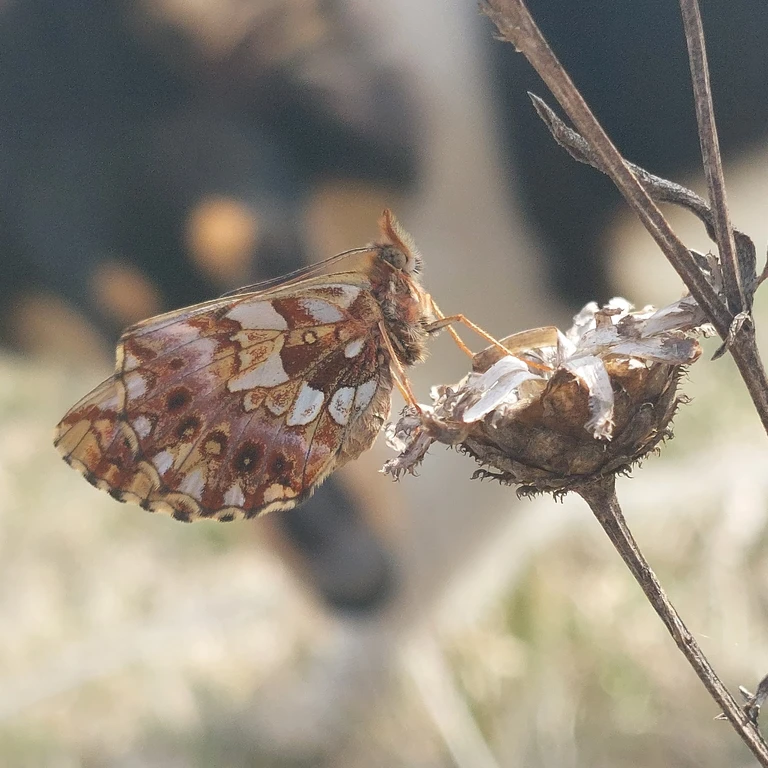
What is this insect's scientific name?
Boloria dia
